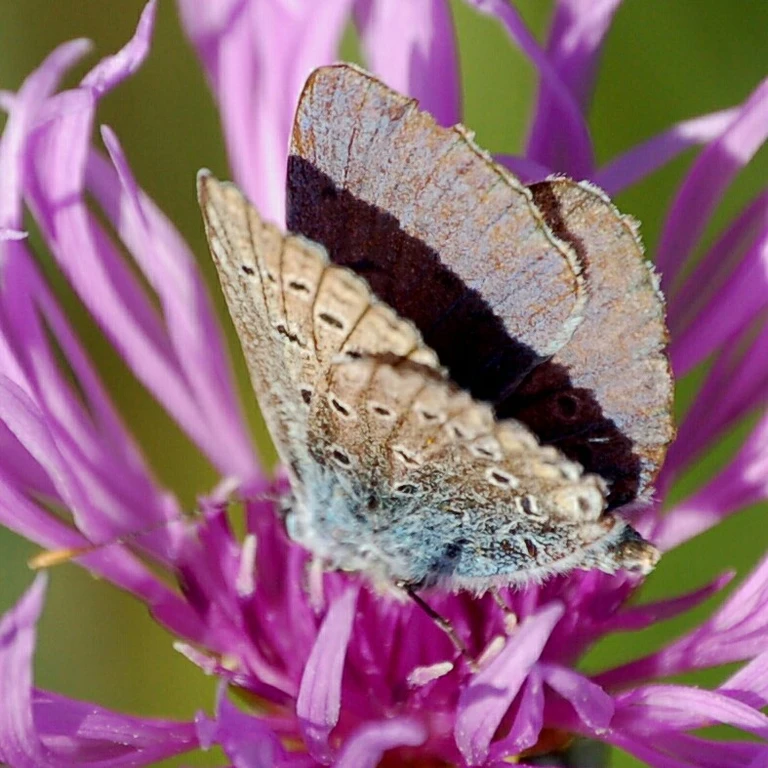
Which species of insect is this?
Polyommatus icarus
